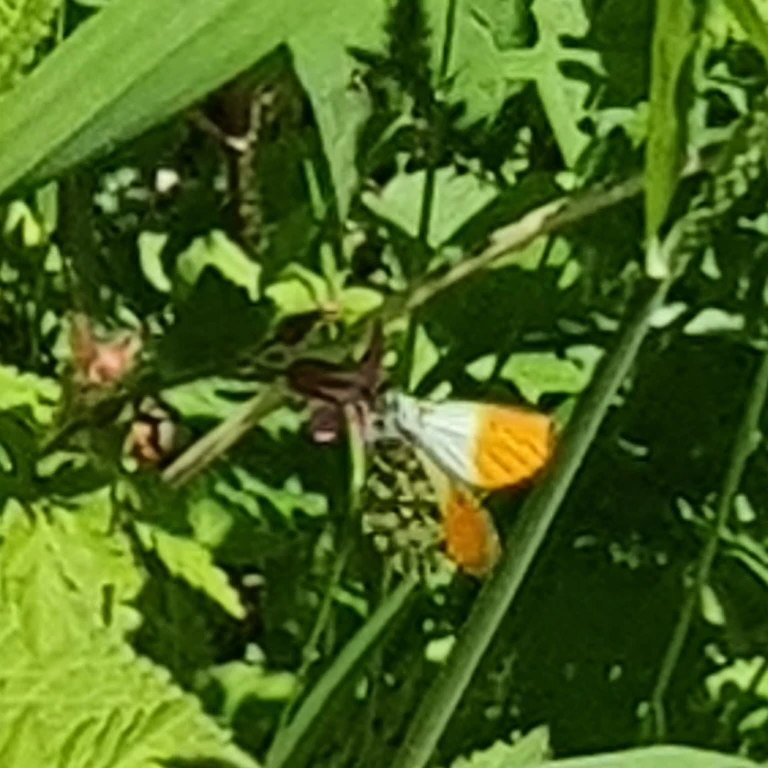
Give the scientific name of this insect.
Anthocharis cardamines
